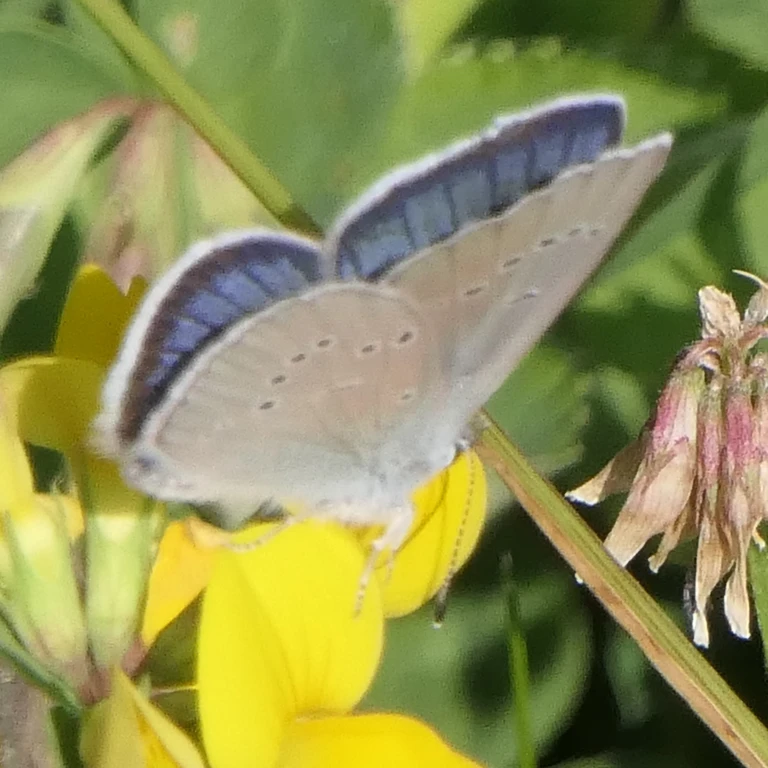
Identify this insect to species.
Cyaniris semiargus
